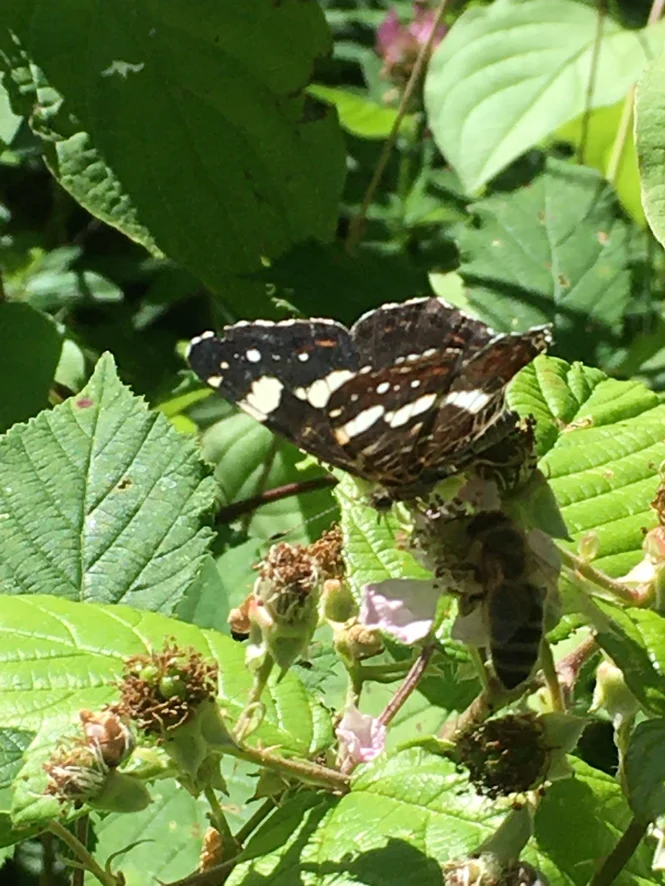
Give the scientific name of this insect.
Araschnia levana
